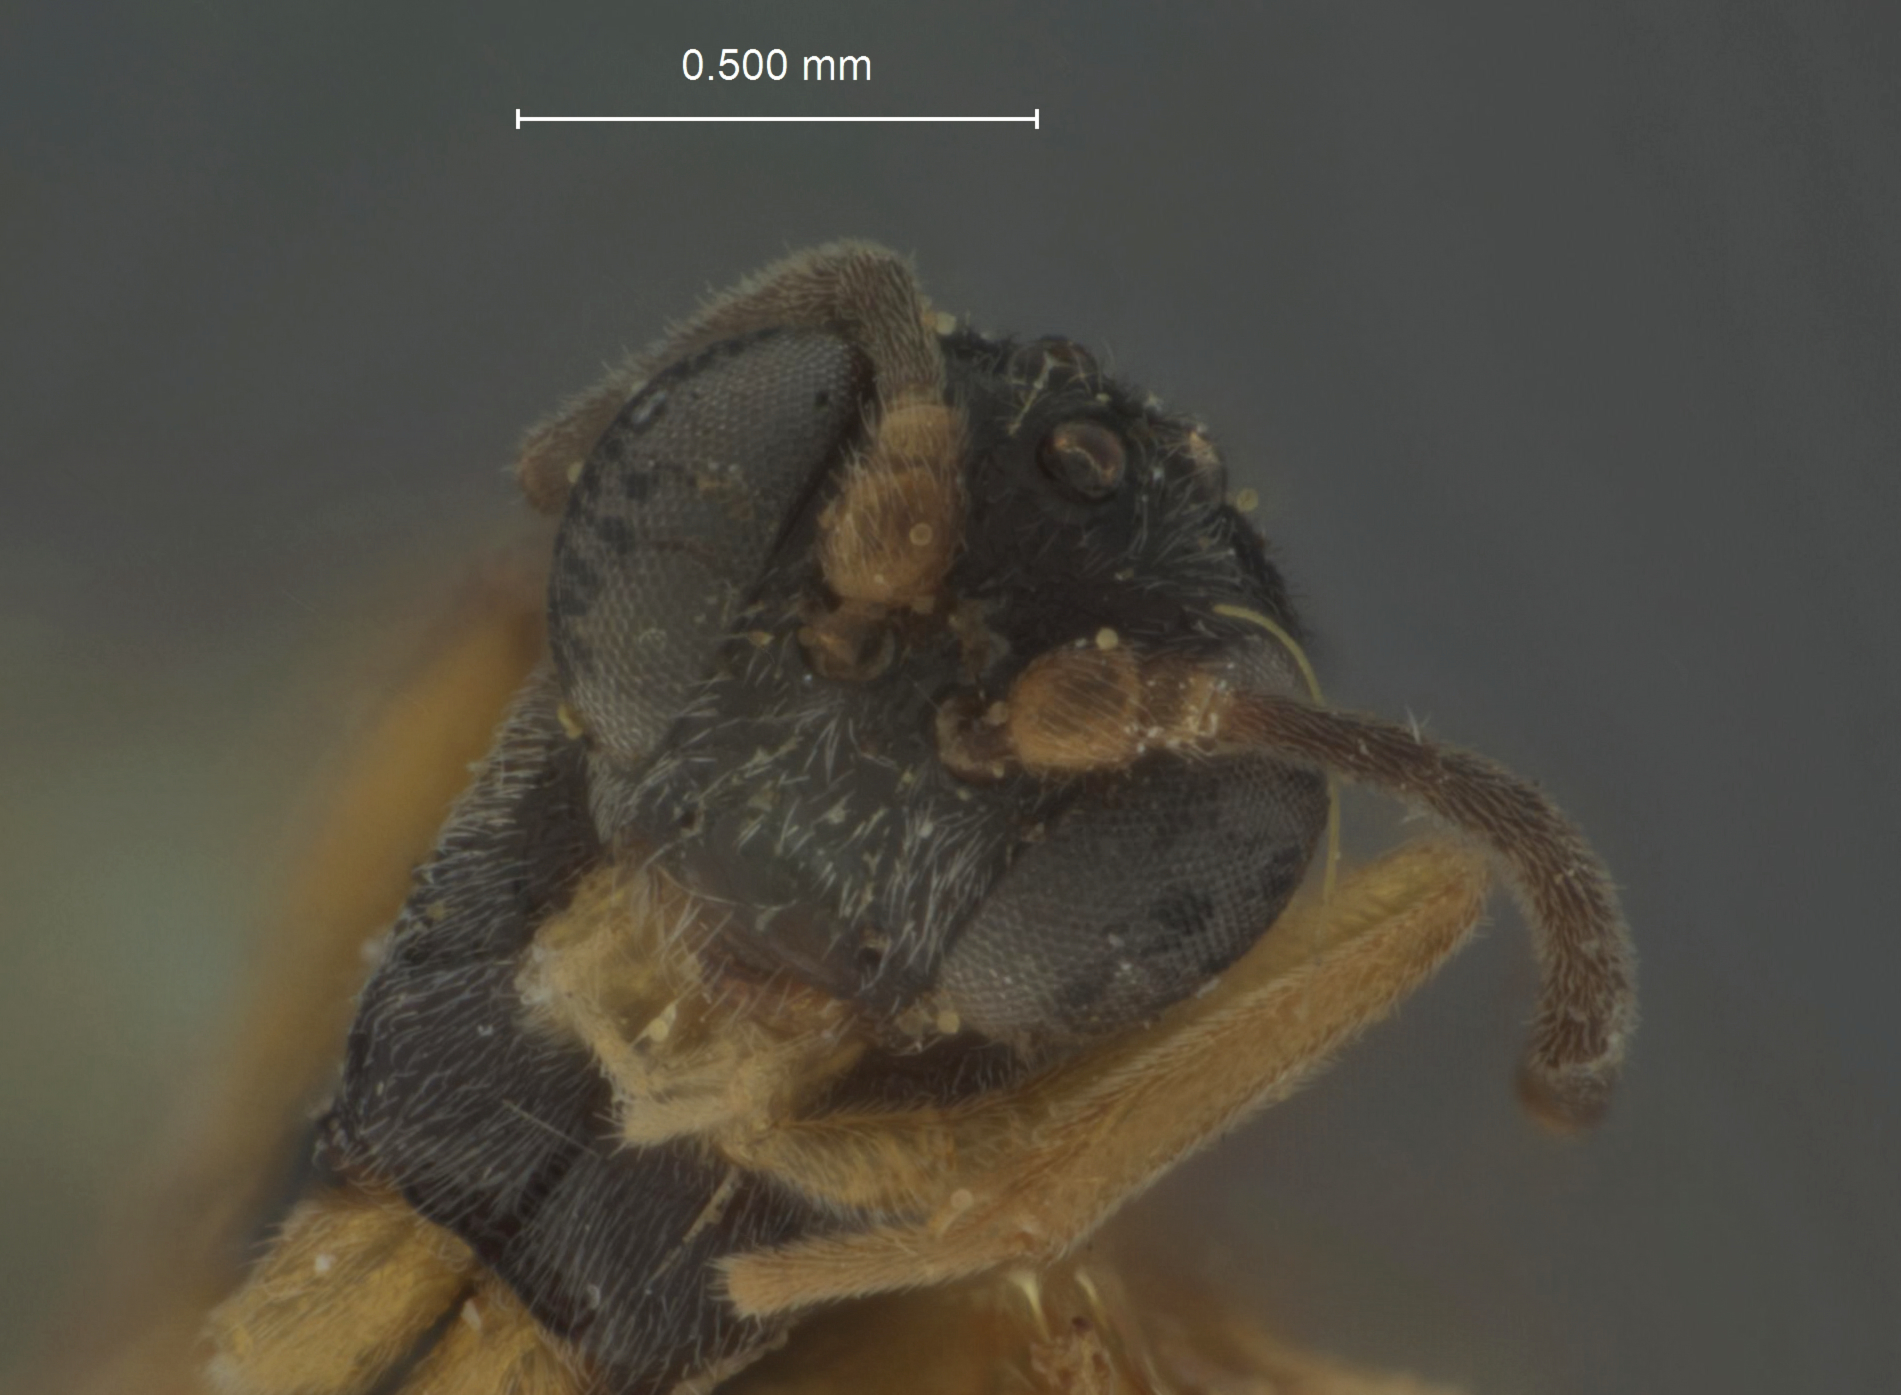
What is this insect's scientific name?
Gausocentrus gyrini
